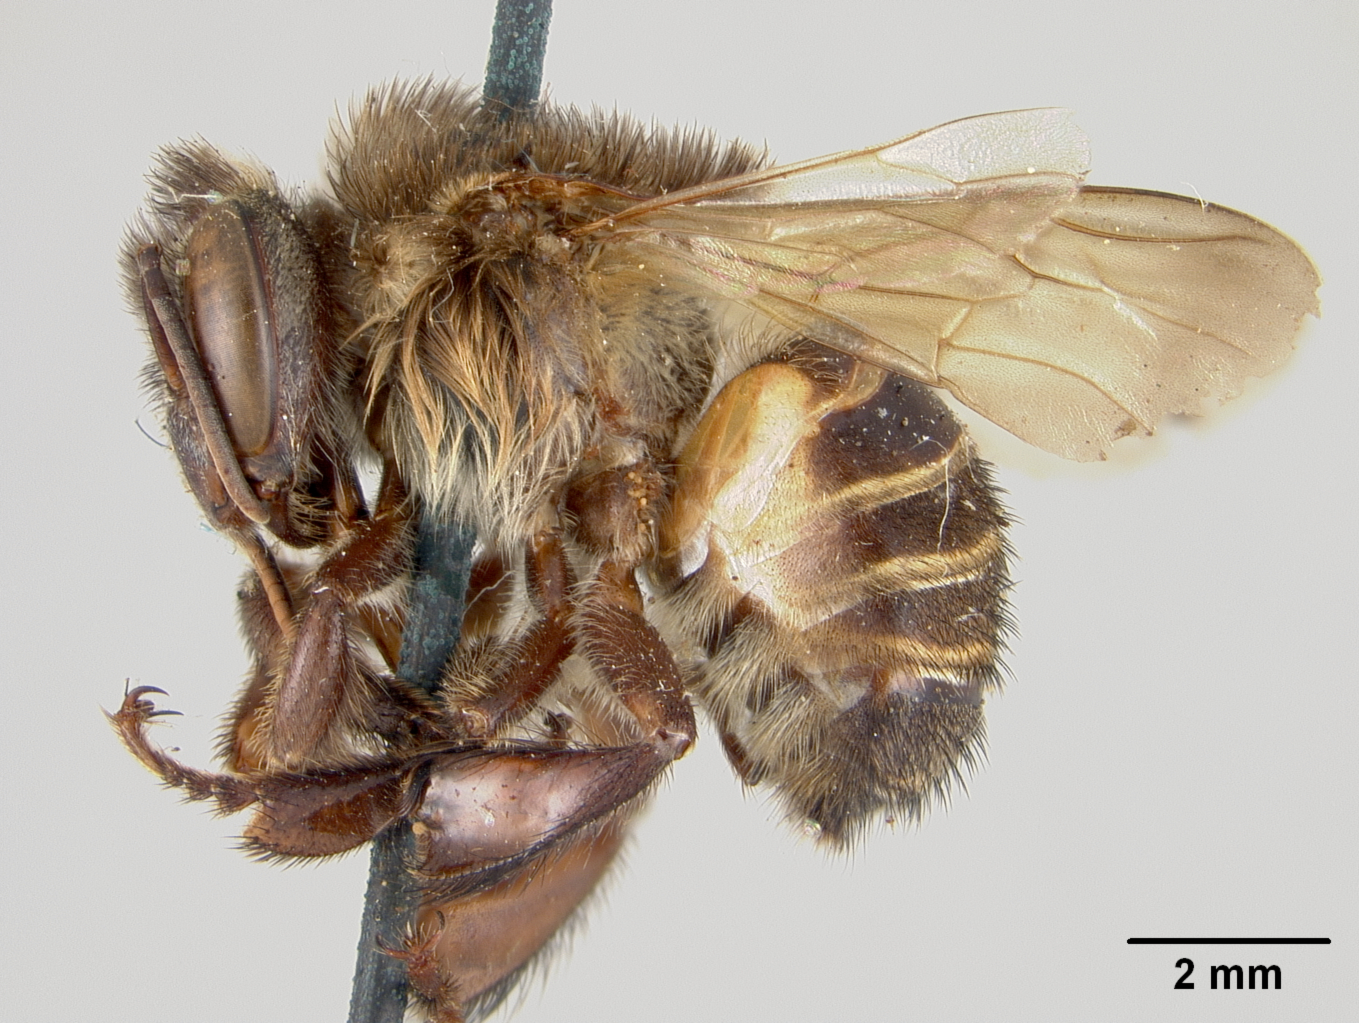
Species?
Melipona fasciata
